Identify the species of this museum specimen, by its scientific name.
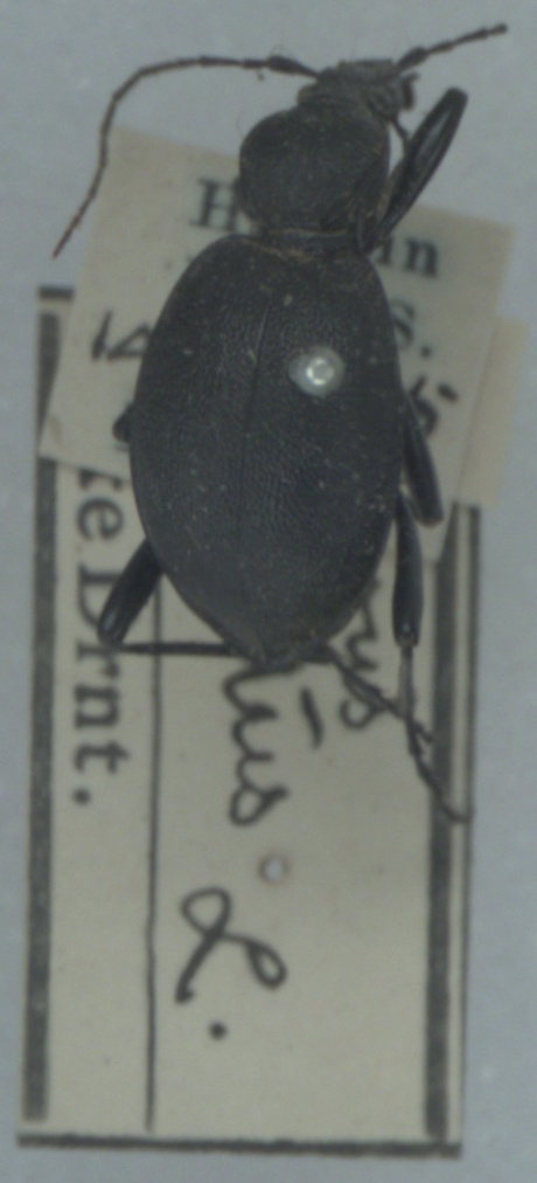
Cychrus caraboides
